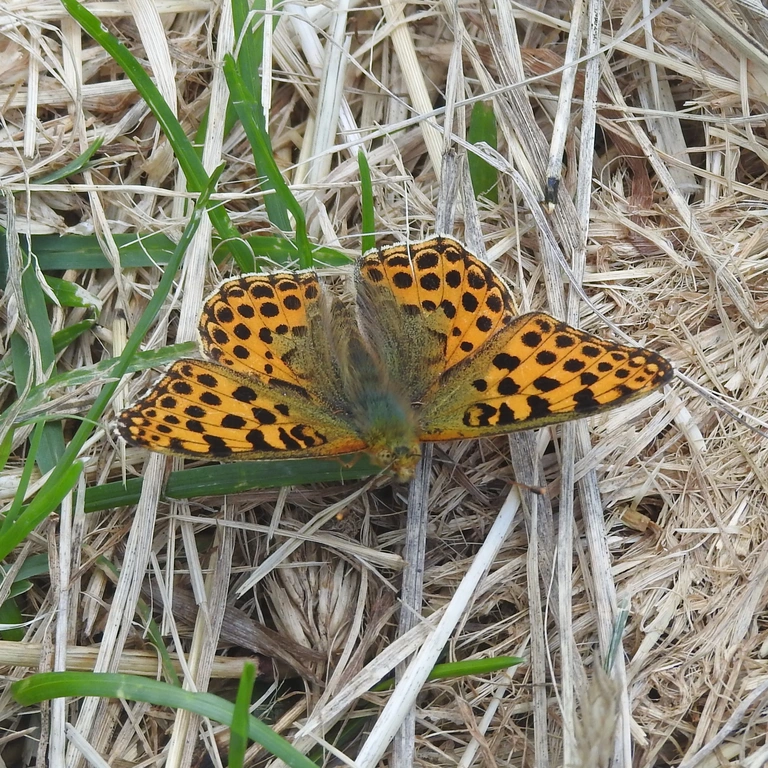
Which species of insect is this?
Issoria lathonia
